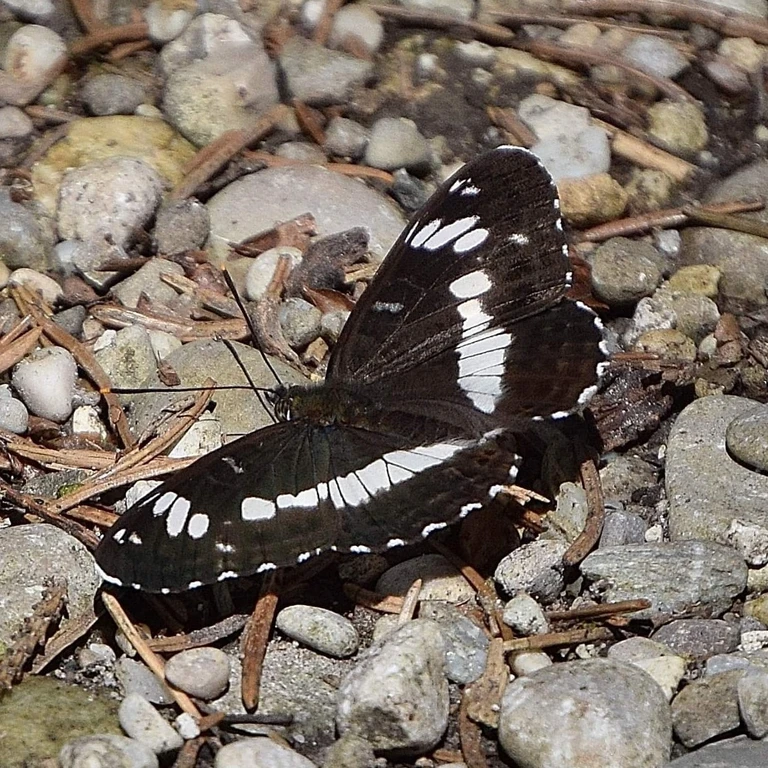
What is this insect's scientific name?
Limenitis camilla (also Ladoga camilla)
